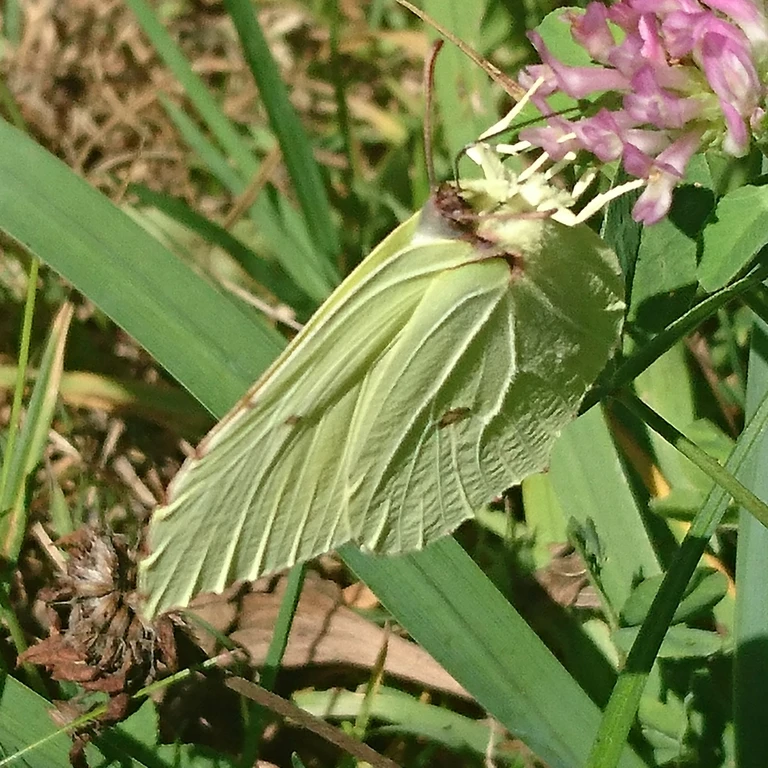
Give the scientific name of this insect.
Gonepteryx rhamni
